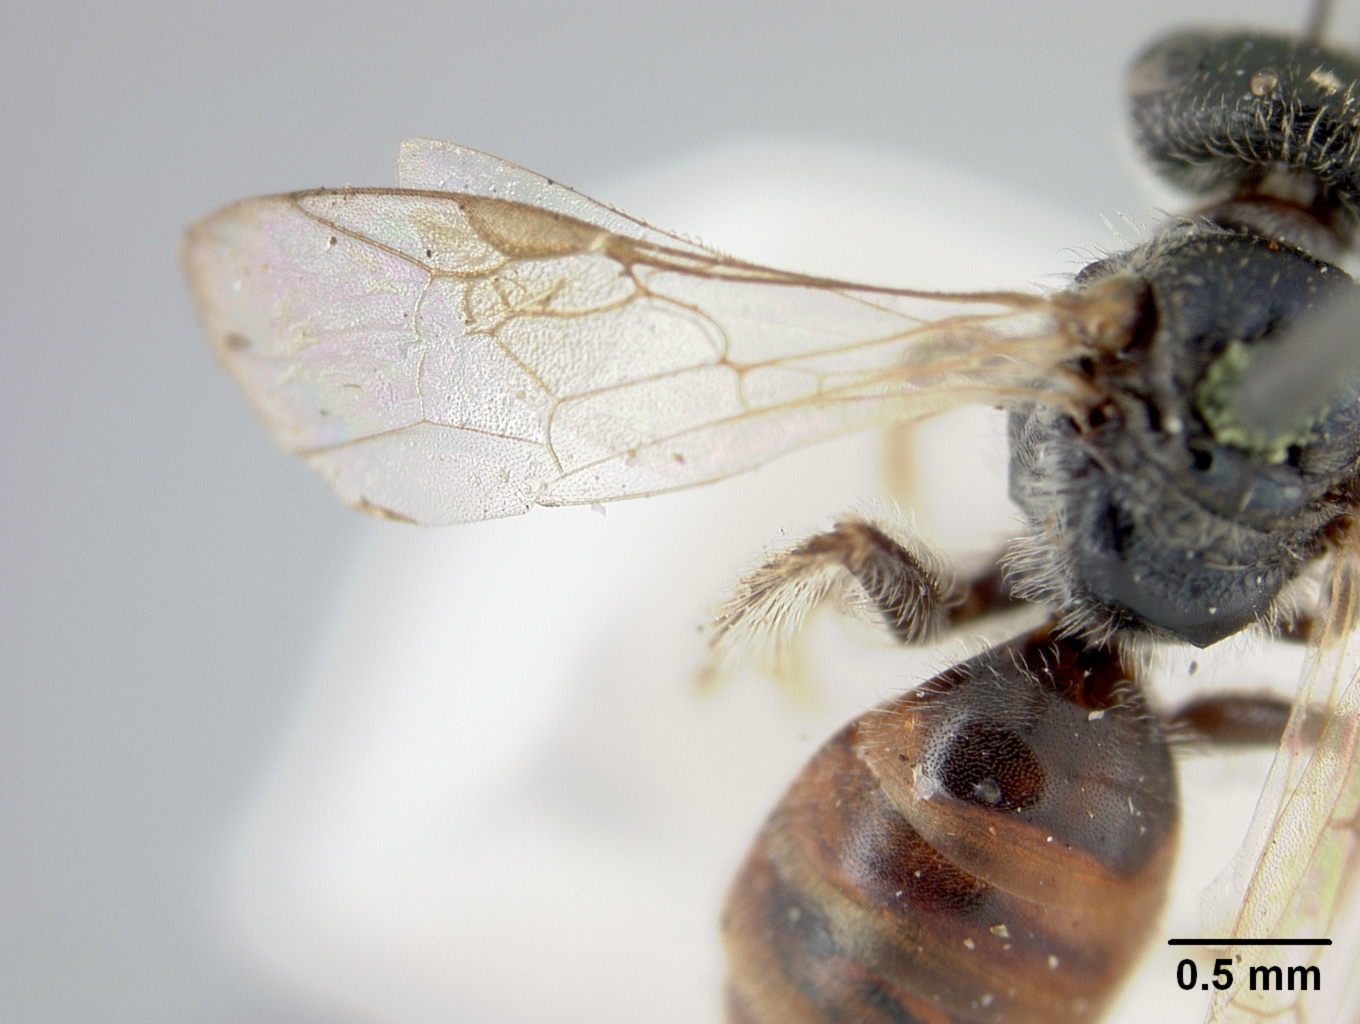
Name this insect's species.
Halictus erythrurus
